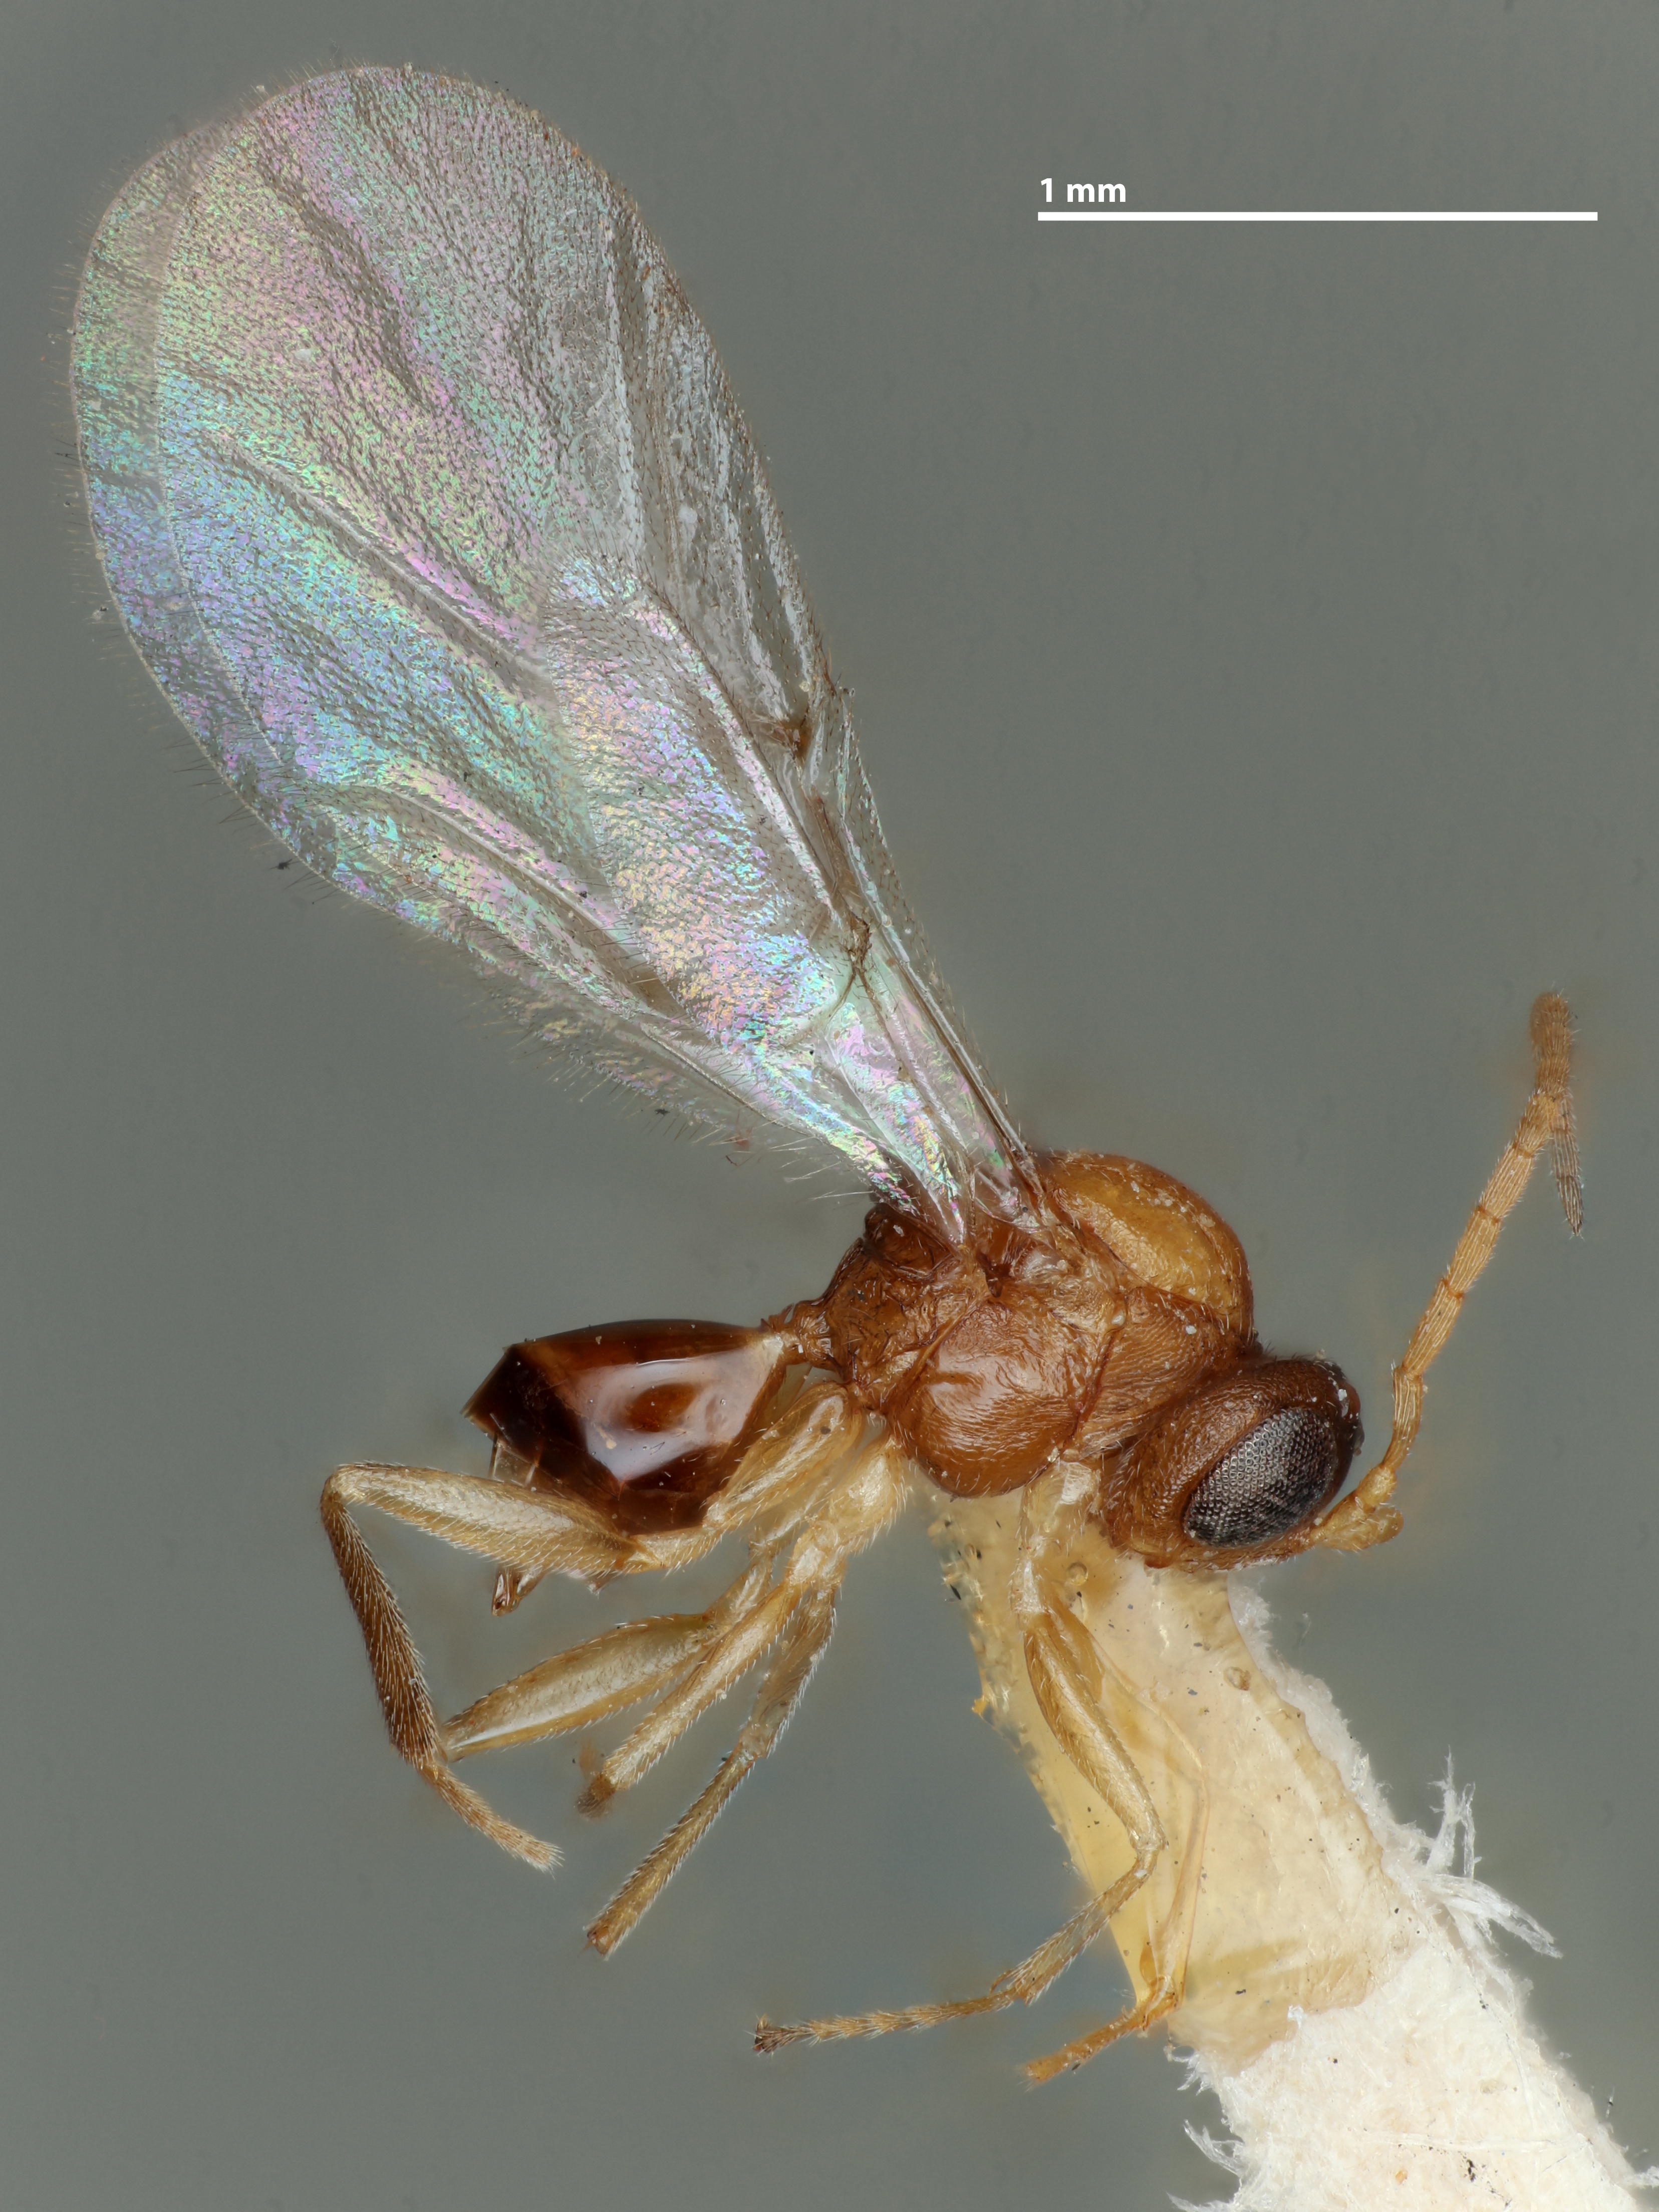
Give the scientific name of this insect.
Andricus congregatus
